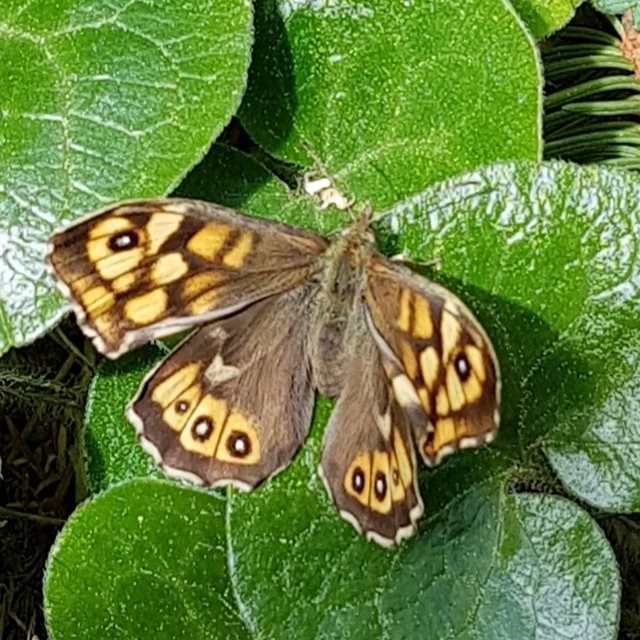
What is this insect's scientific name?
Pararge aegeria
